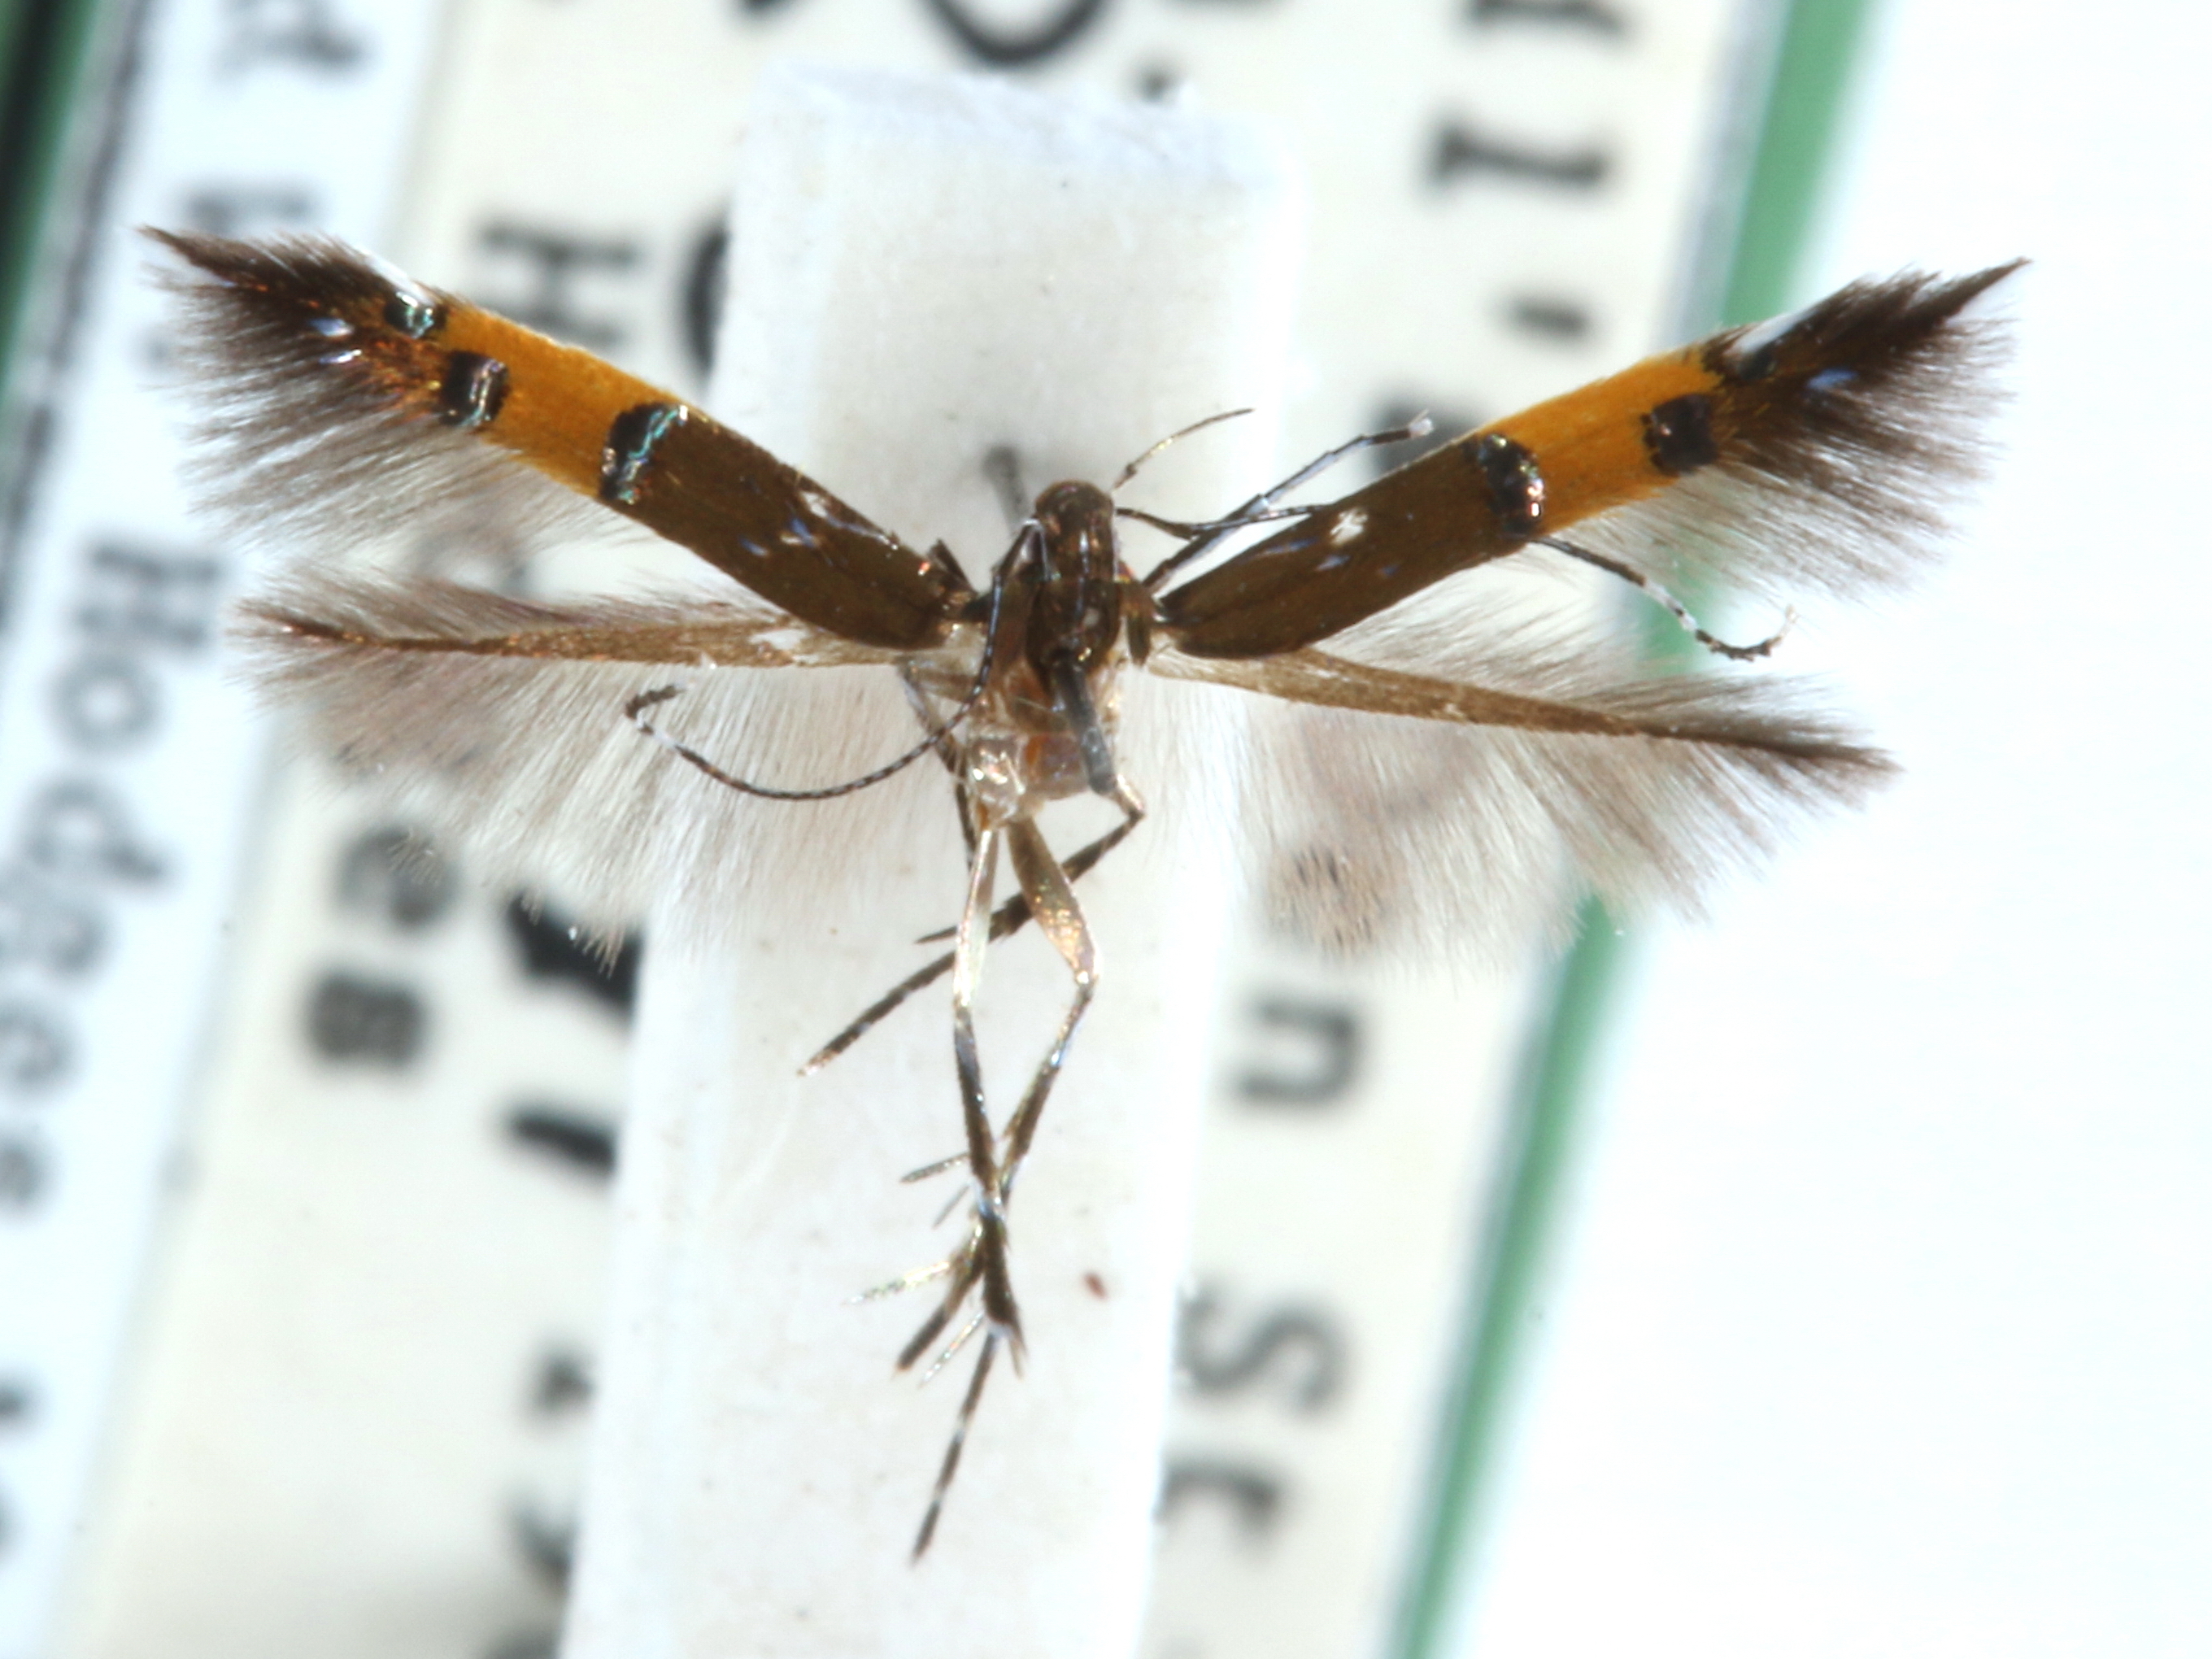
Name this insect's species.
Cosmopterix gemmiferella
